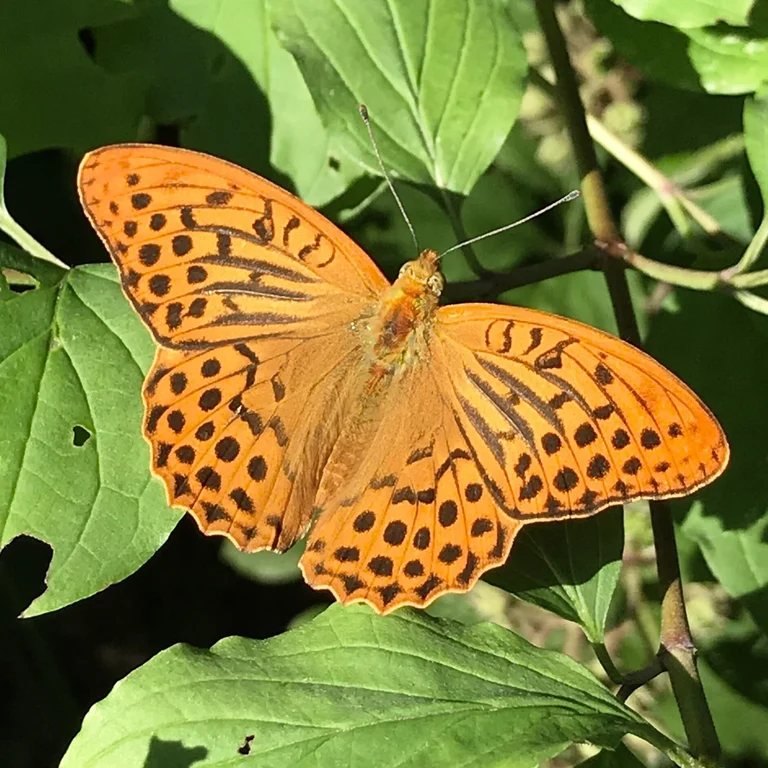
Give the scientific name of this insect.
Argynnis paphia
